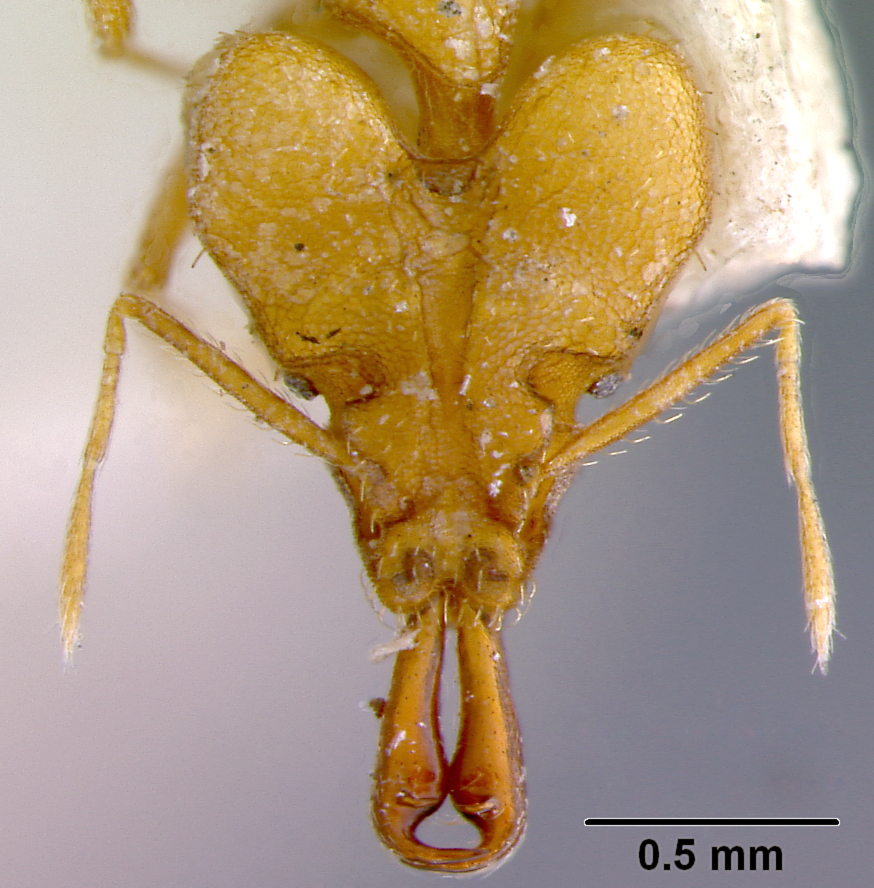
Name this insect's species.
Strumigenys antaeus
